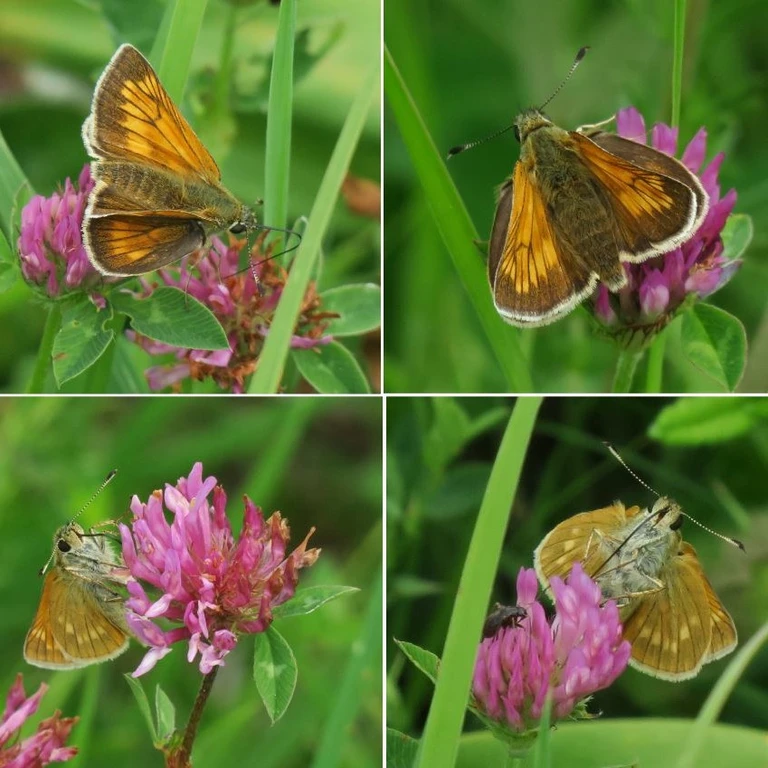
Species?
Ochlodes sylvanus (also Ochlodes venata)
